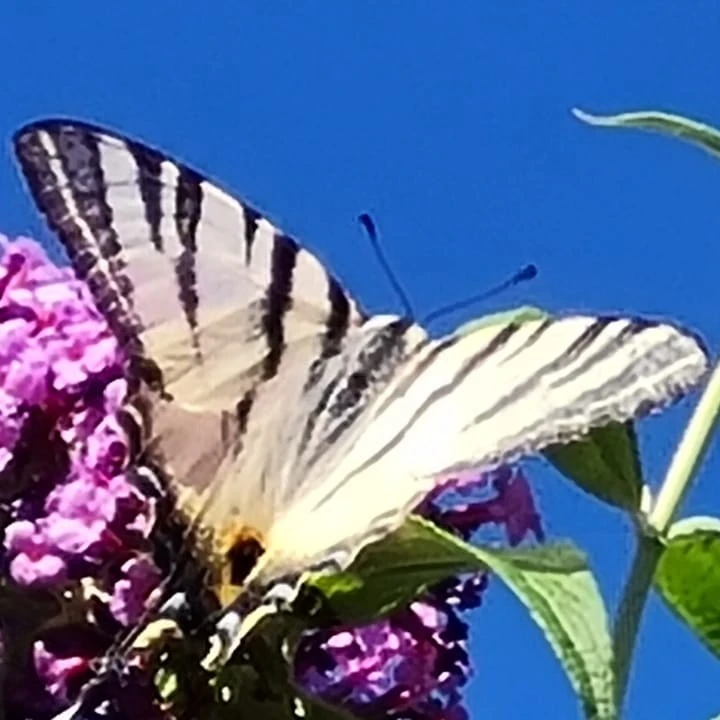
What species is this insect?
Iphiclides podalirius
